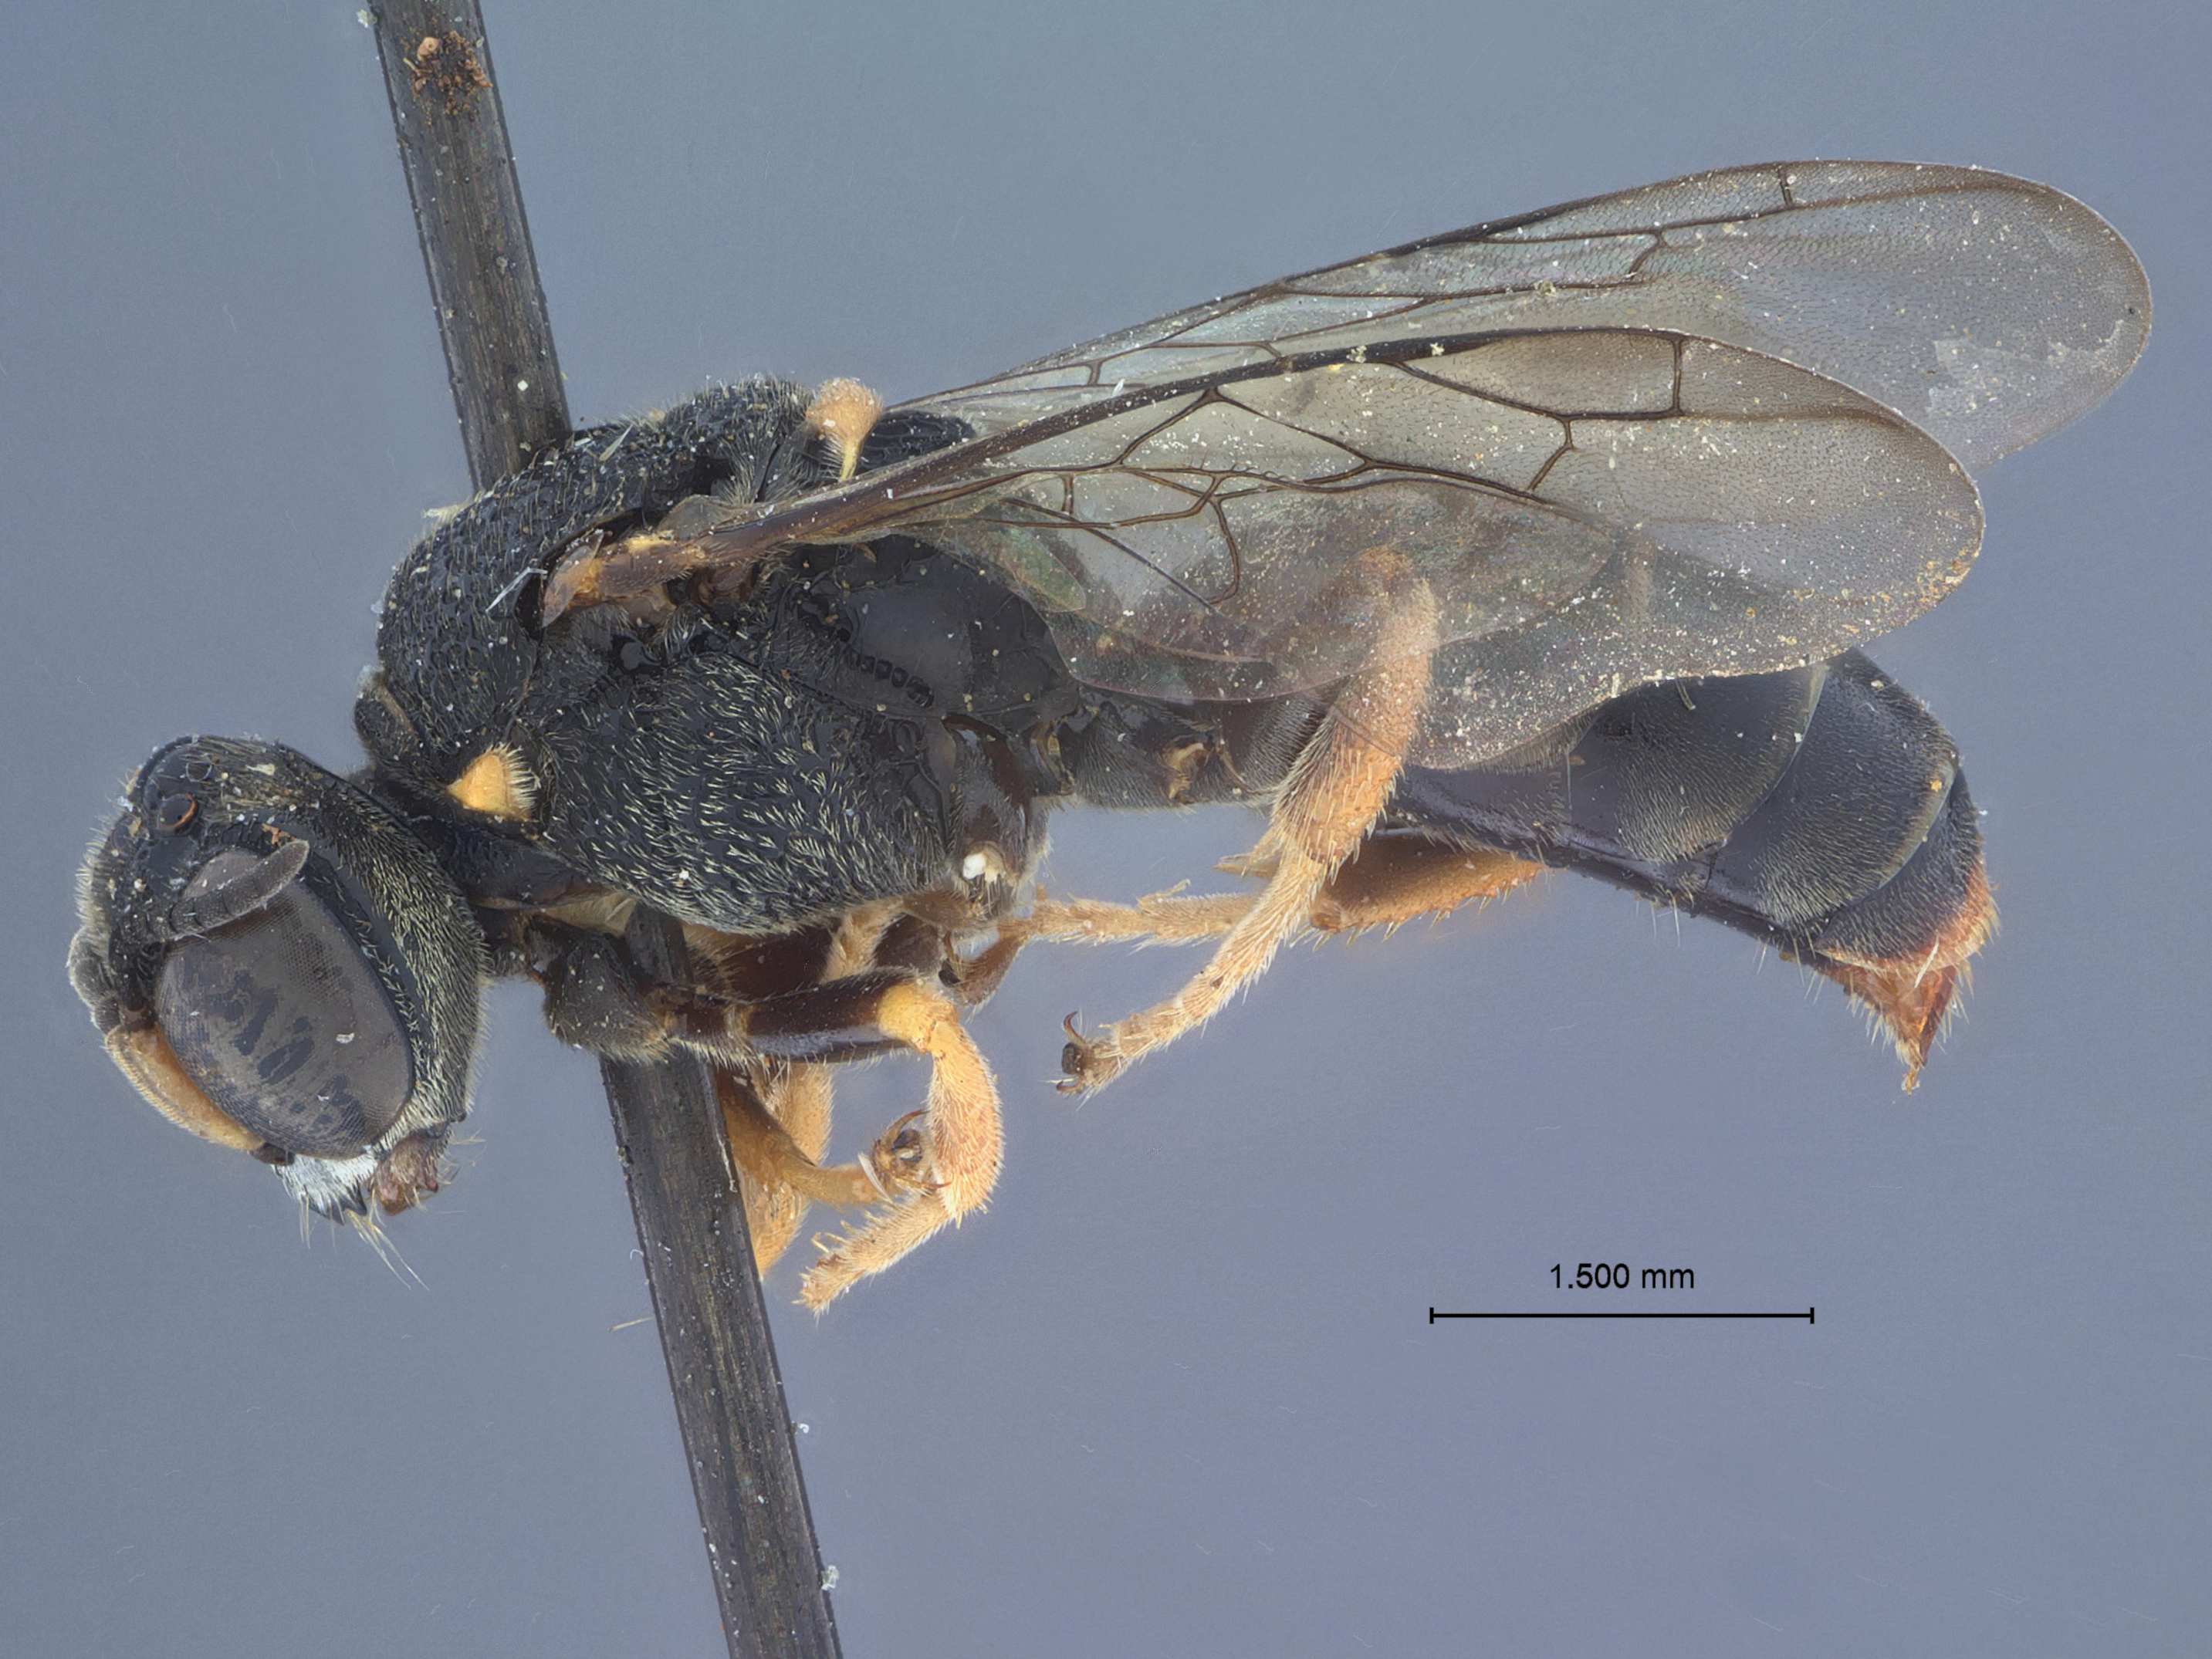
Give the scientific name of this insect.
Encopognathus esoterus
